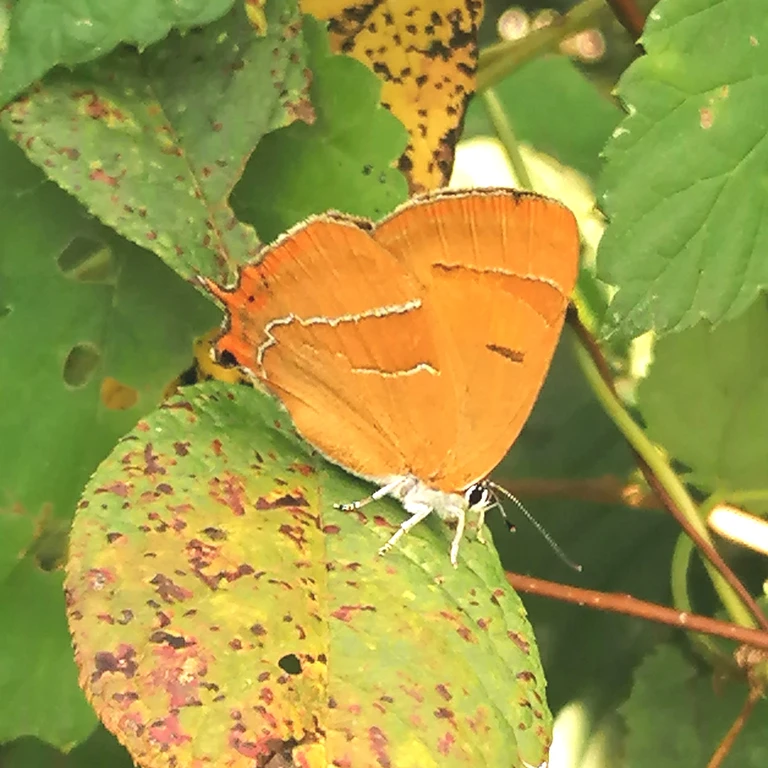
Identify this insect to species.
Thecla betulae
